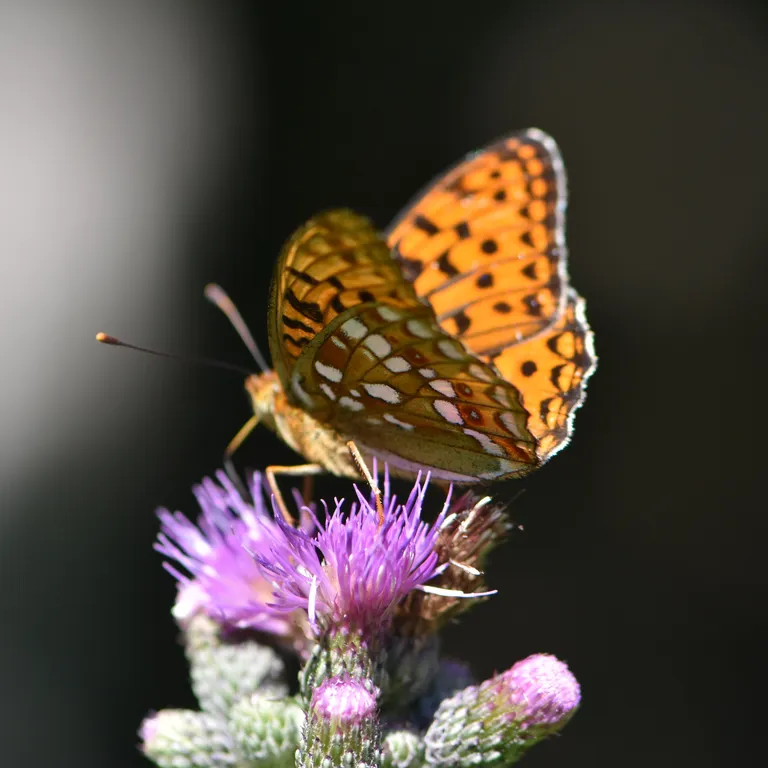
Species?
Fabriciana adippe
